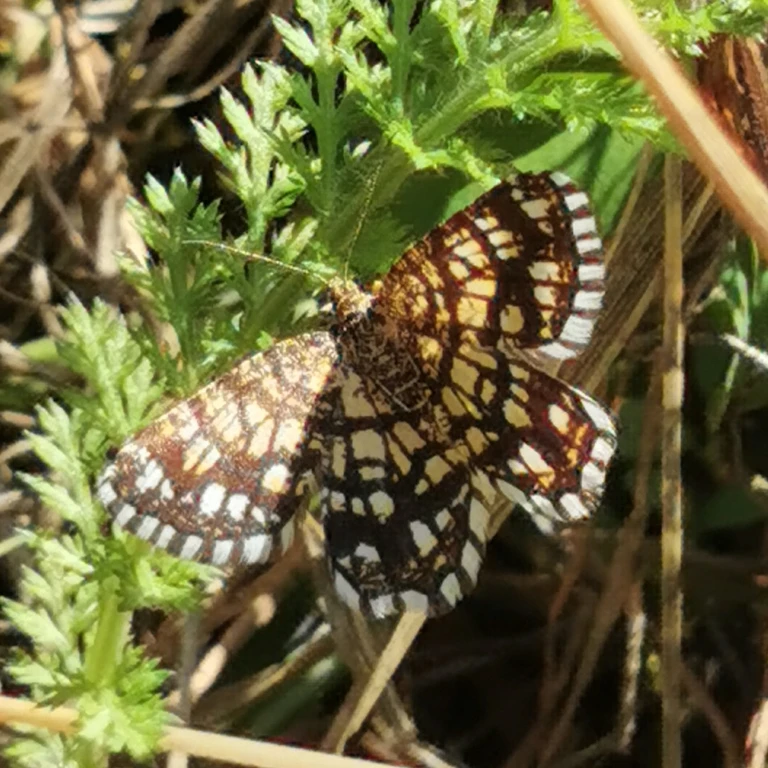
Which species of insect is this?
Chiasmia clathrata
